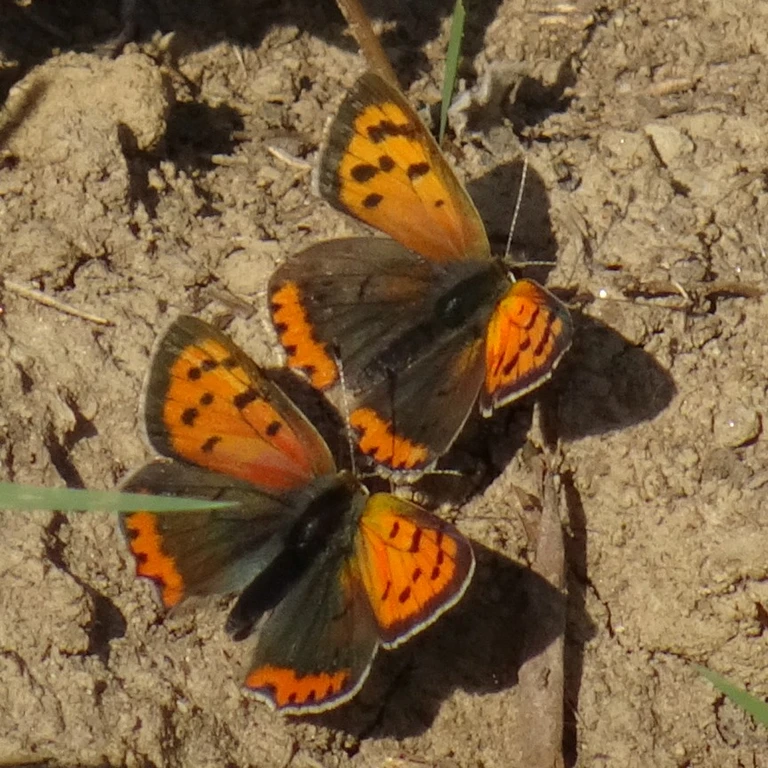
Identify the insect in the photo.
Lycaena phlaeas
